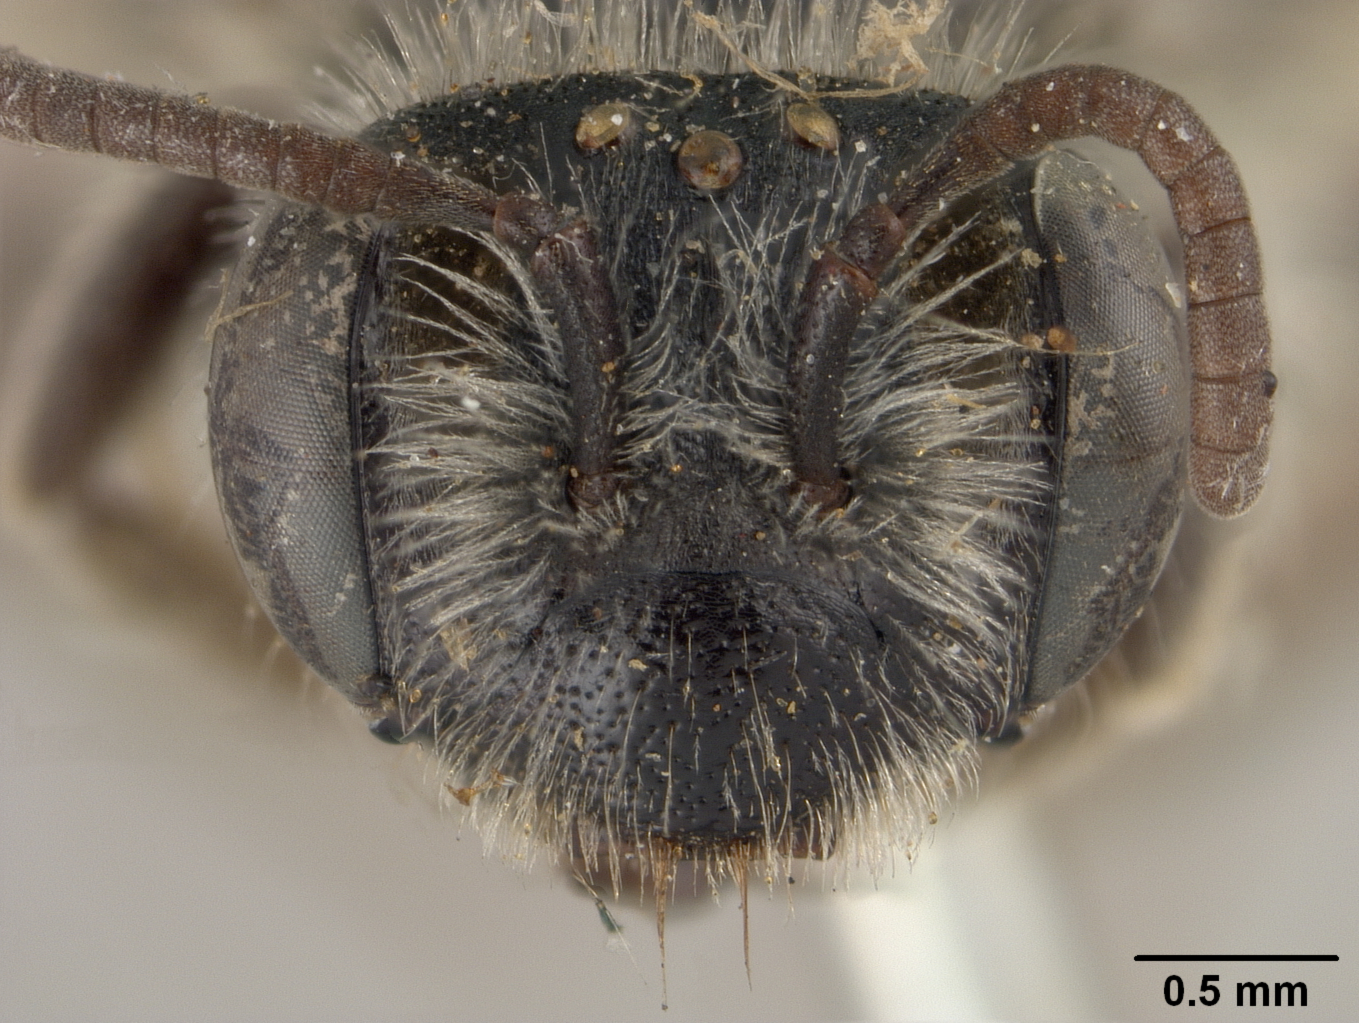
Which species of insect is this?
Andrena coloradina
